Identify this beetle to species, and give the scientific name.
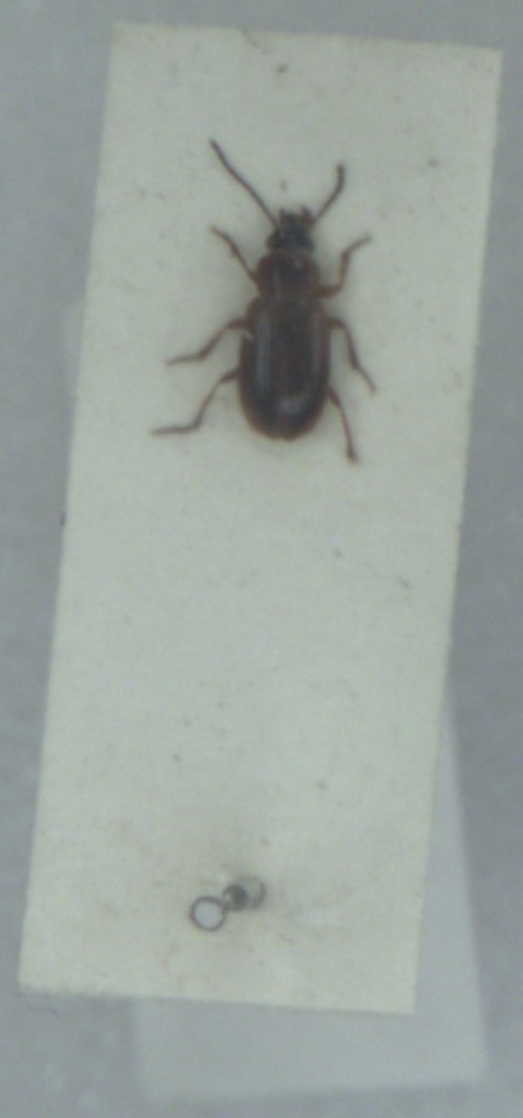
Acupalpus flavicollis
